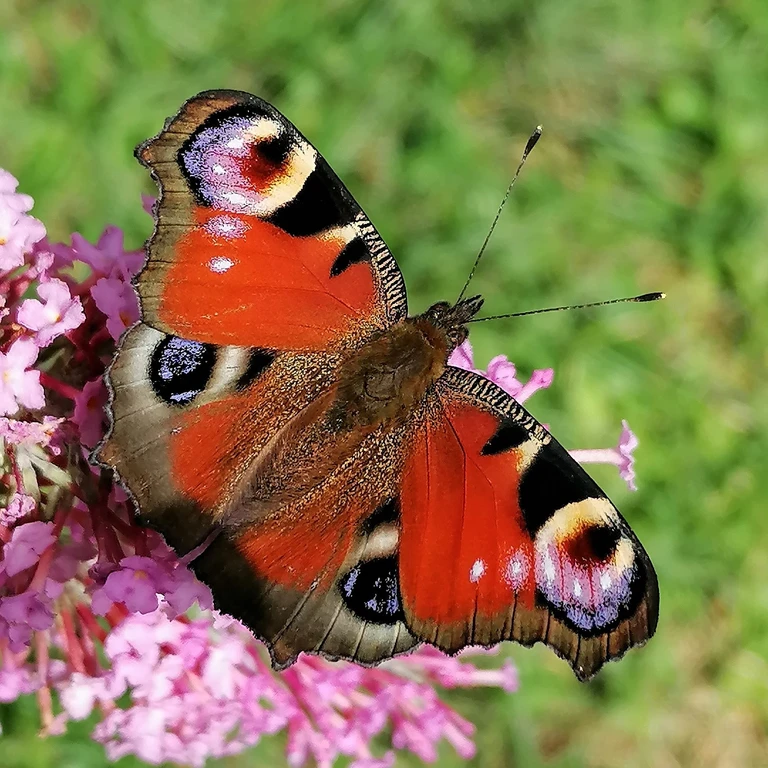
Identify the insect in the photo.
Aglais io
